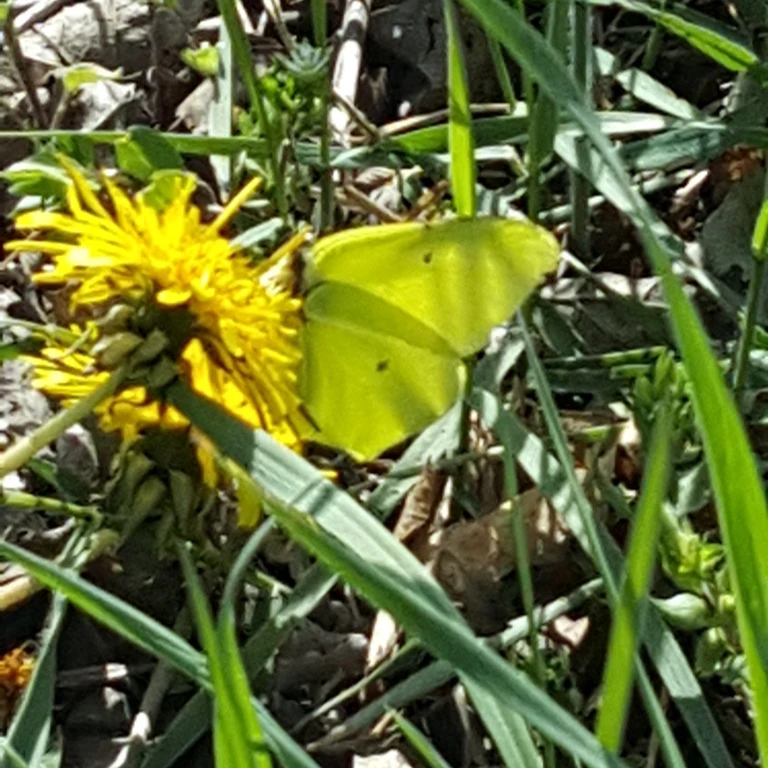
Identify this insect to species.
Gonepteryx rhamni
